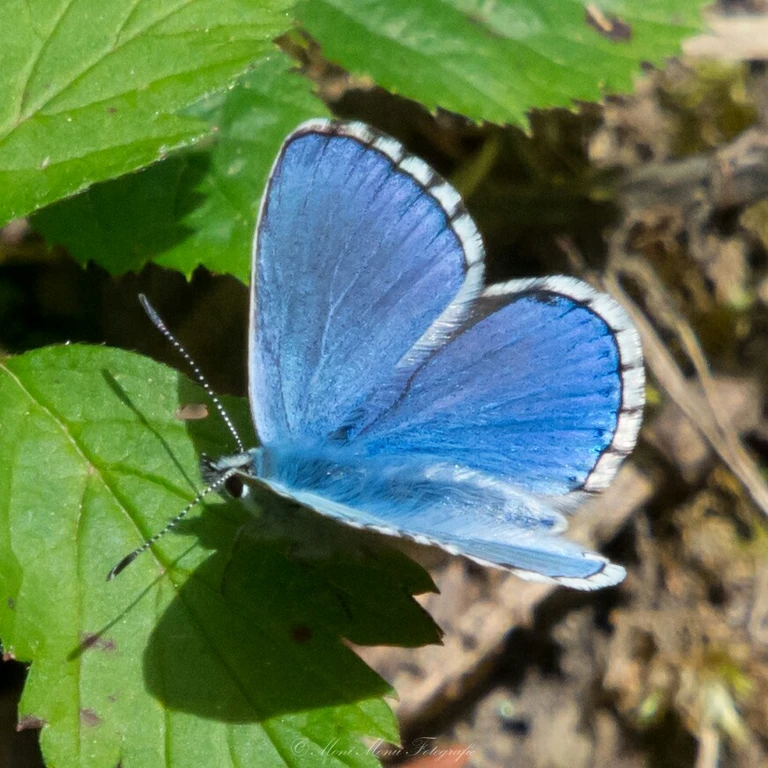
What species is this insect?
Lysandra bellargus
